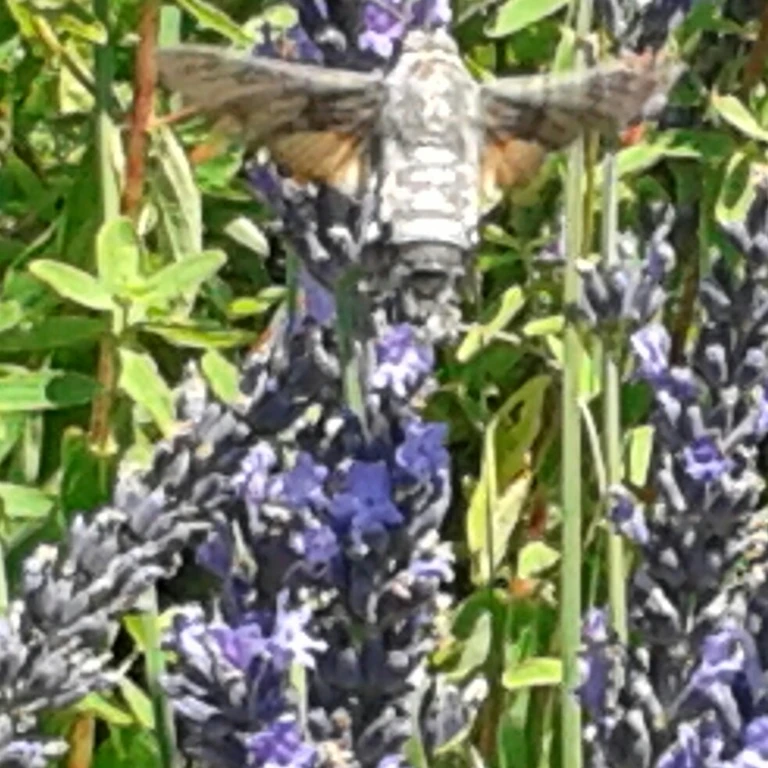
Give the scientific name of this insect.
Macroglossum stellatarum
